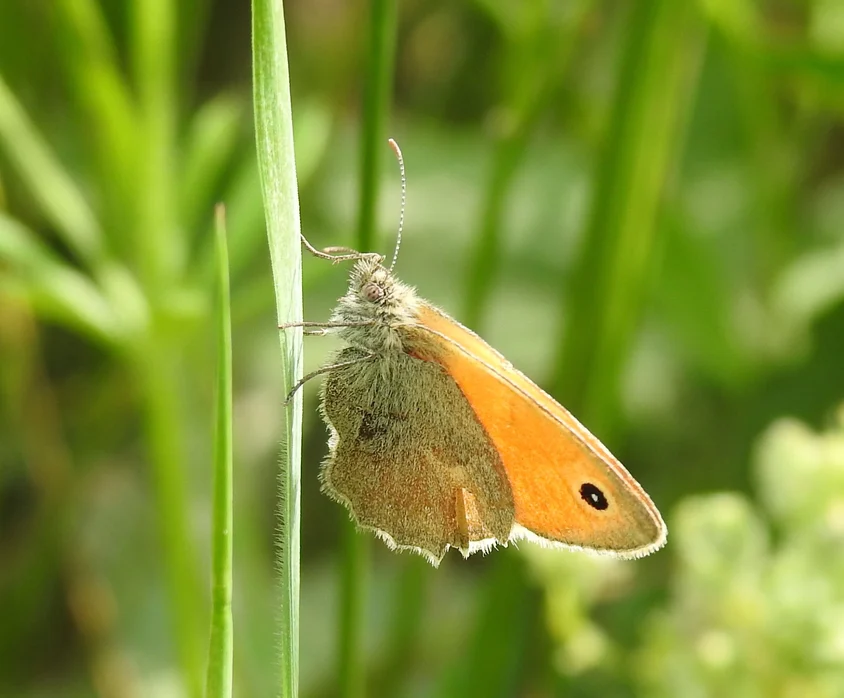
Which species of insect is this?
Coenonympha pamphilus
